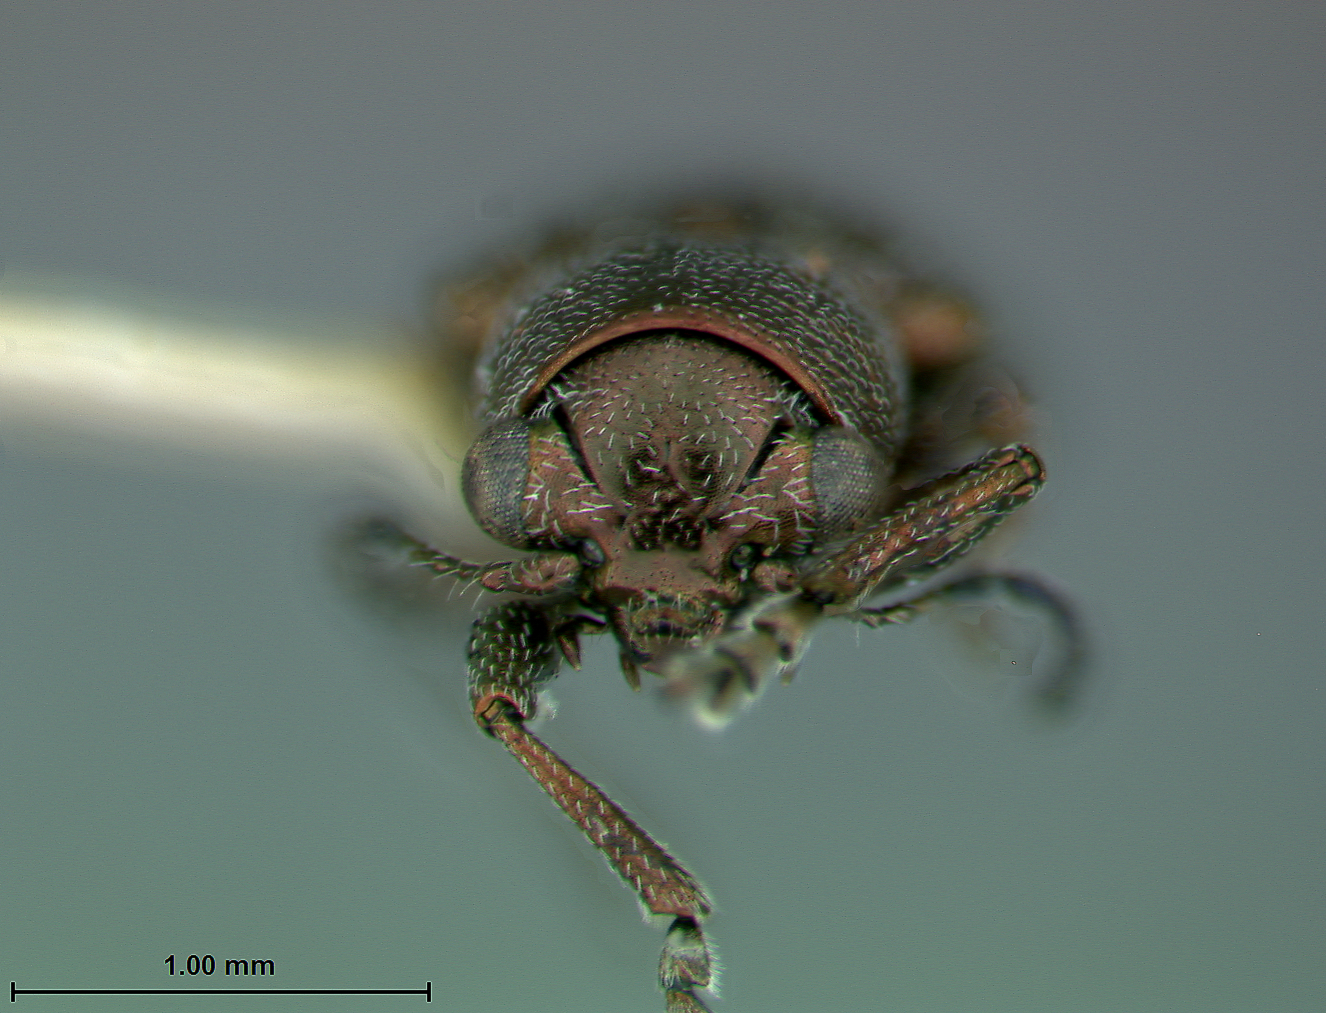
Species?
Graphops curtipennis
